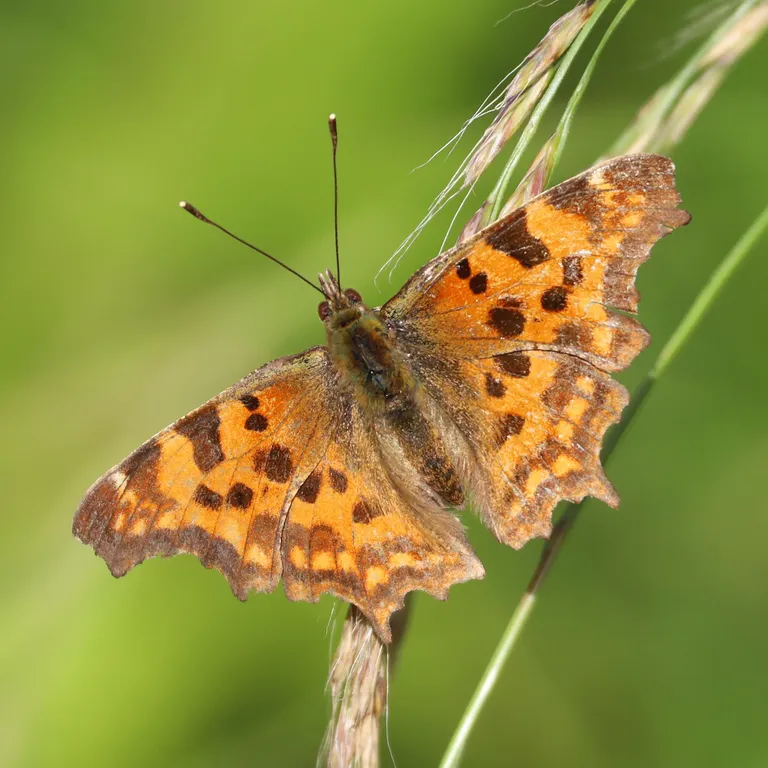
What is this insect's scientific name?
Polygonia c-album
